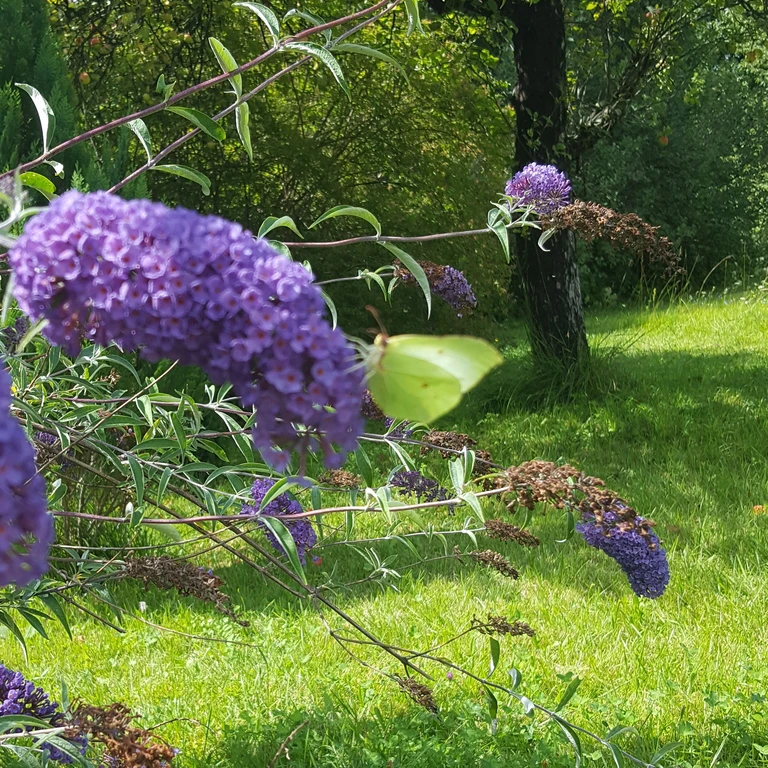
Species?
Gonepteryx rhamni
